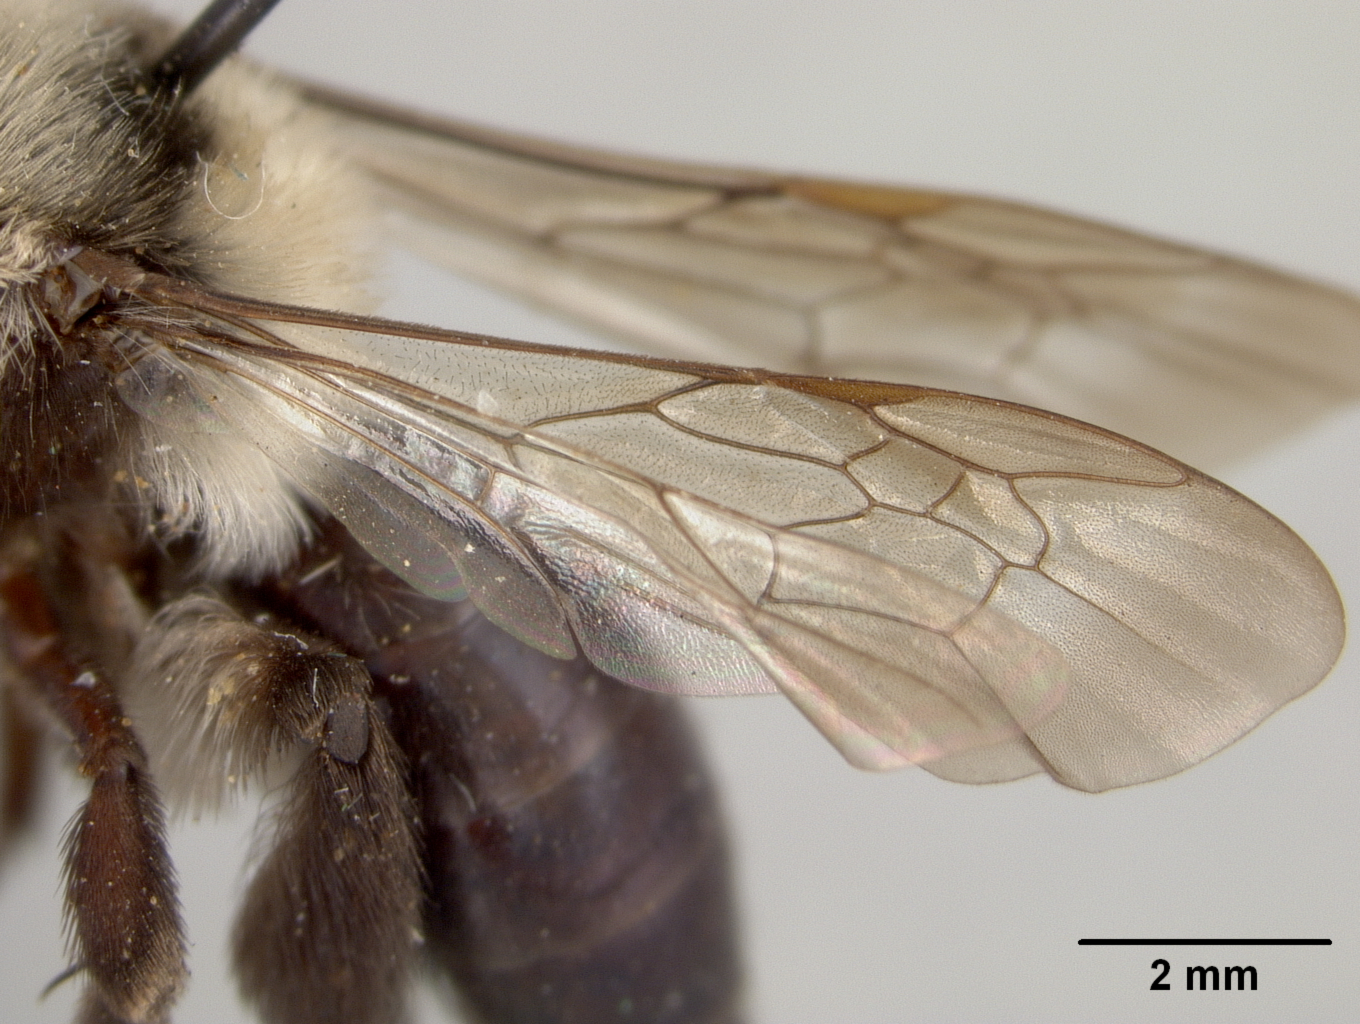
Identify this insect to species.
Andrena transnigra
